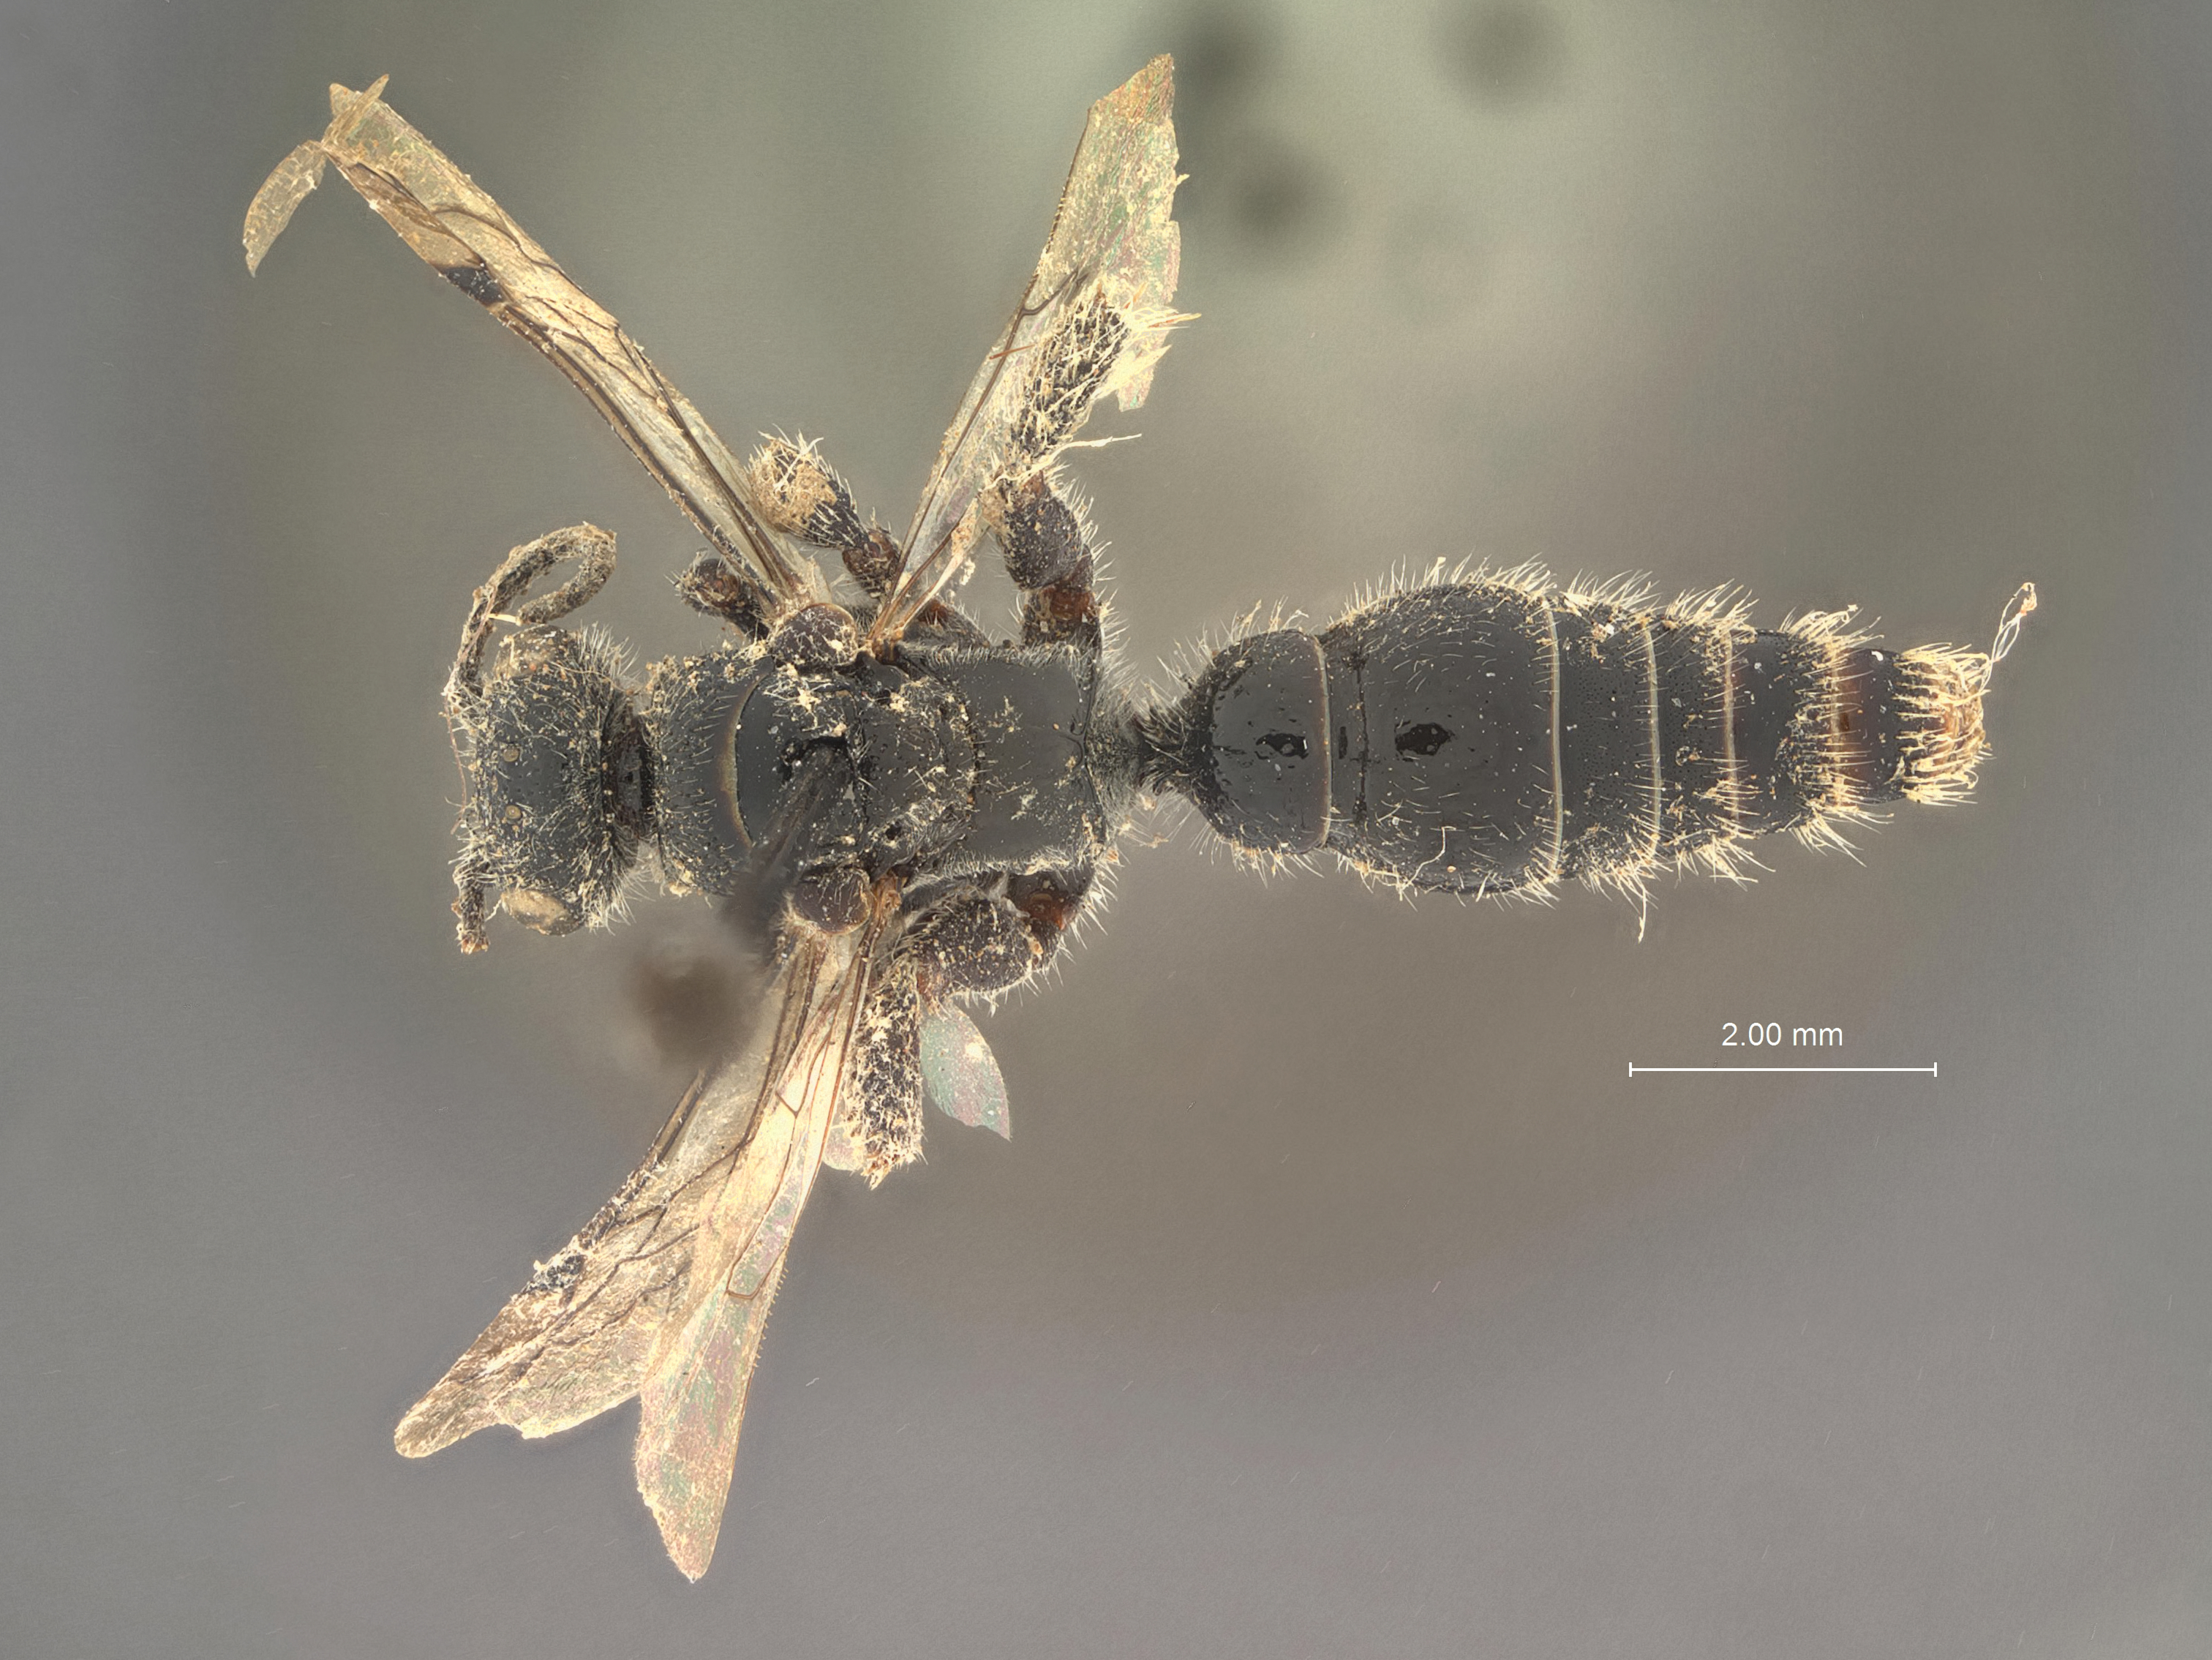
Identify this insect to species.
Tiphia assamensis
